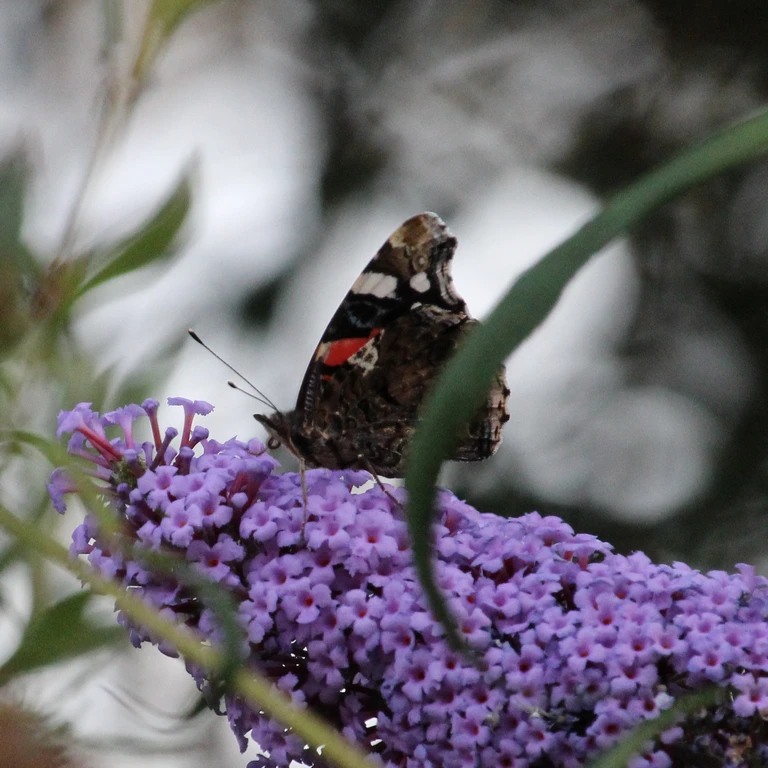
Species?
Vanessa atalanta
